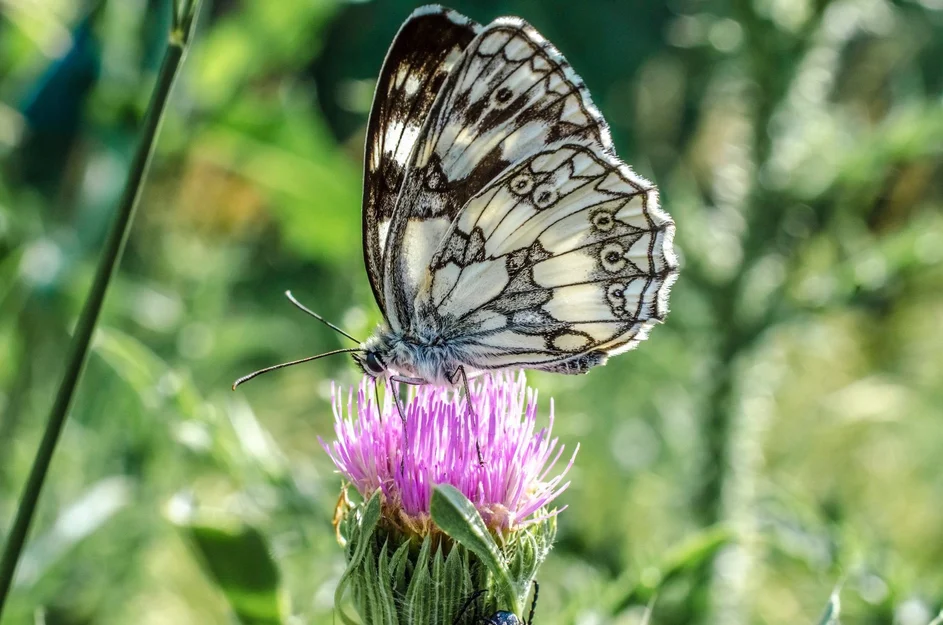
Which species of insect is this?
Melanargia galathea
